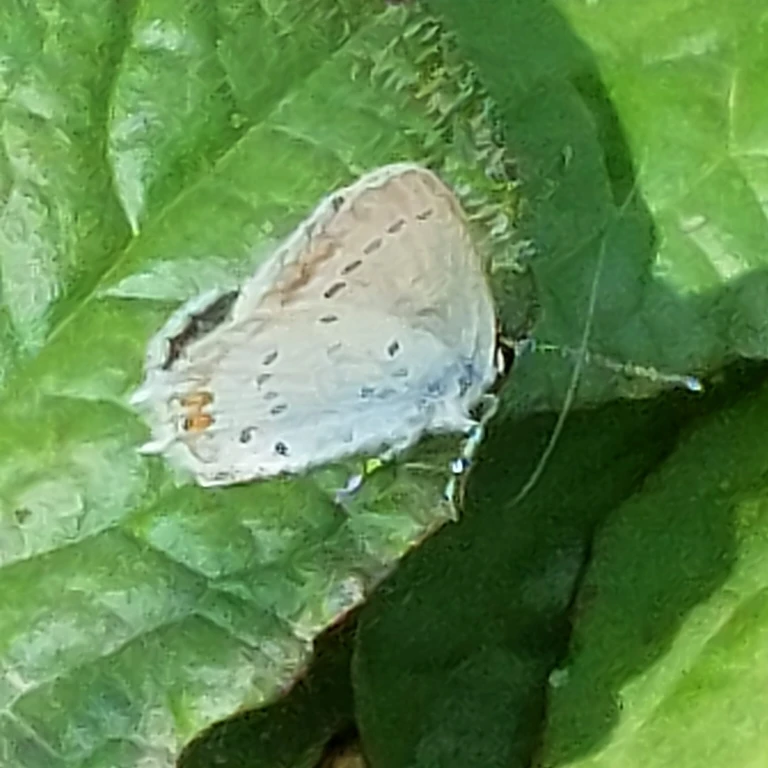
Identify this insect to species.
Cupido argiades (also Elkalyce argiades)
